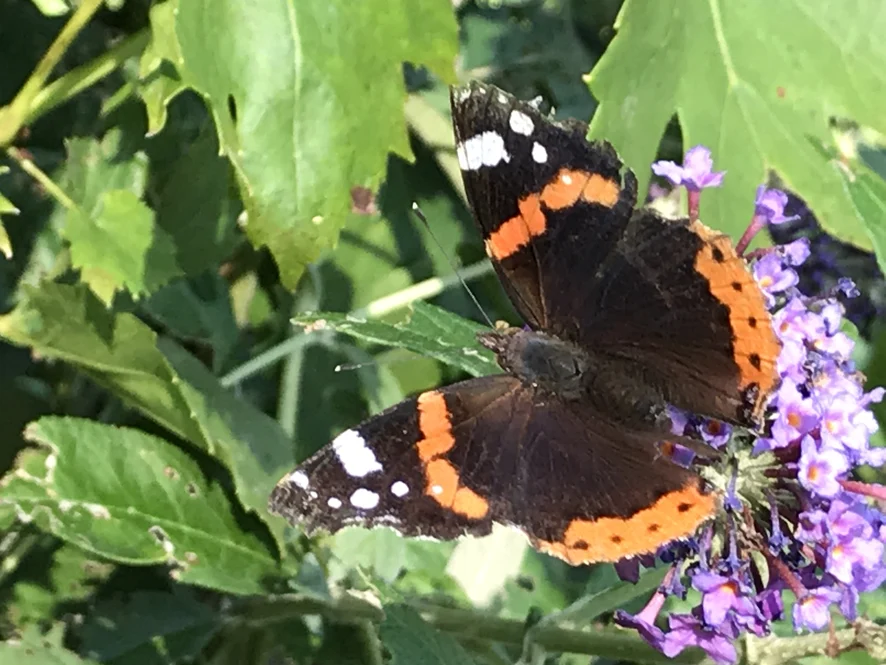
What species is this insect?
Vanessa atalanta
